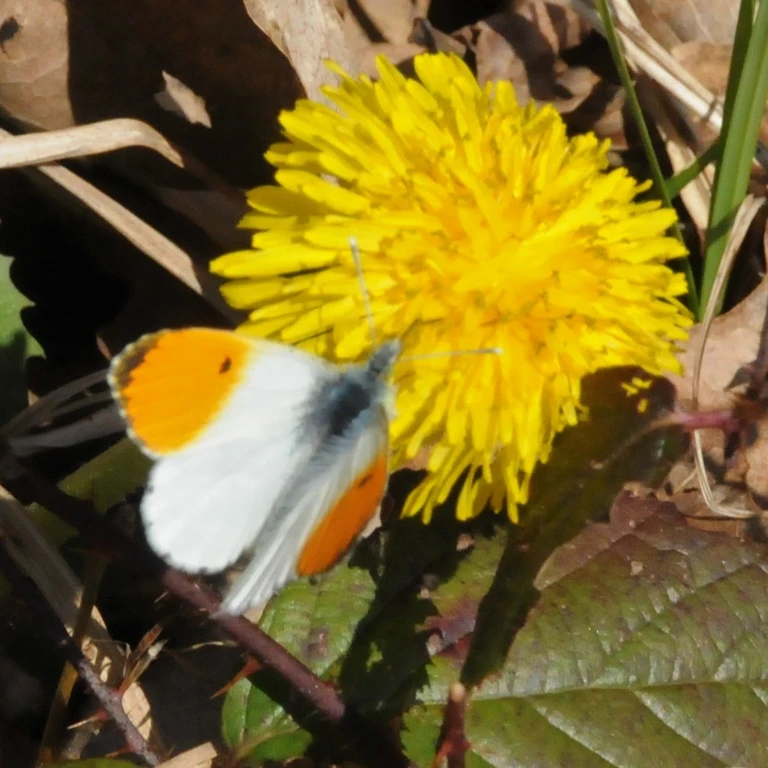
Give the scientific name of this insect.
Anthocharis cardamines
